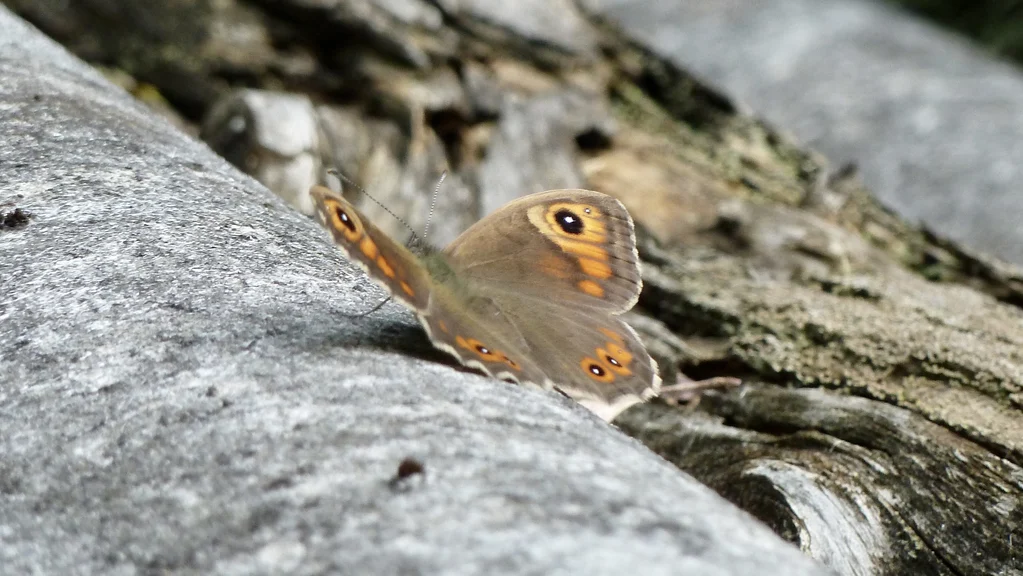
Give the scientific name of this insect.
Lasiommata maera (also Pararge maera)
